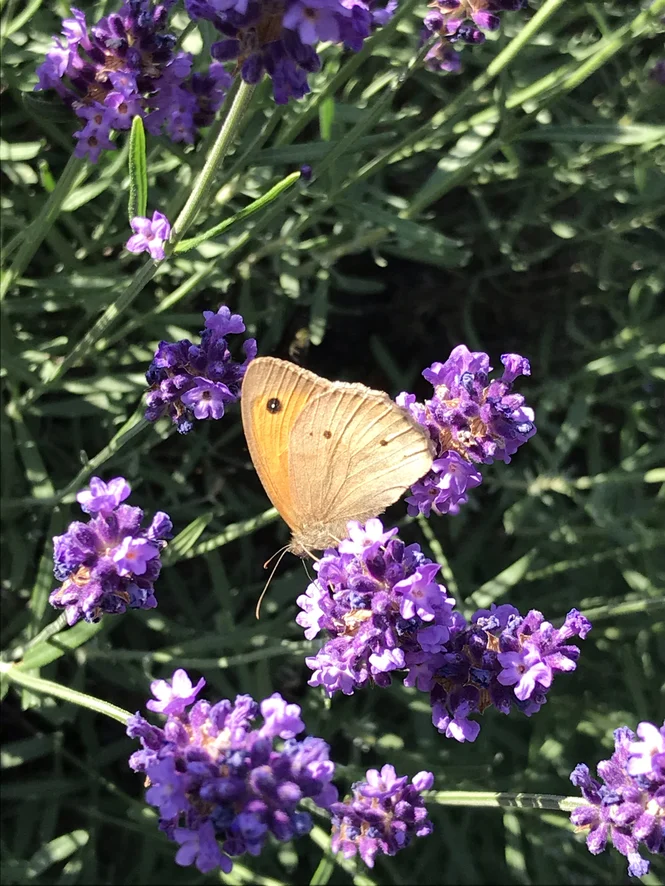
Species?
Maniola jurtina
